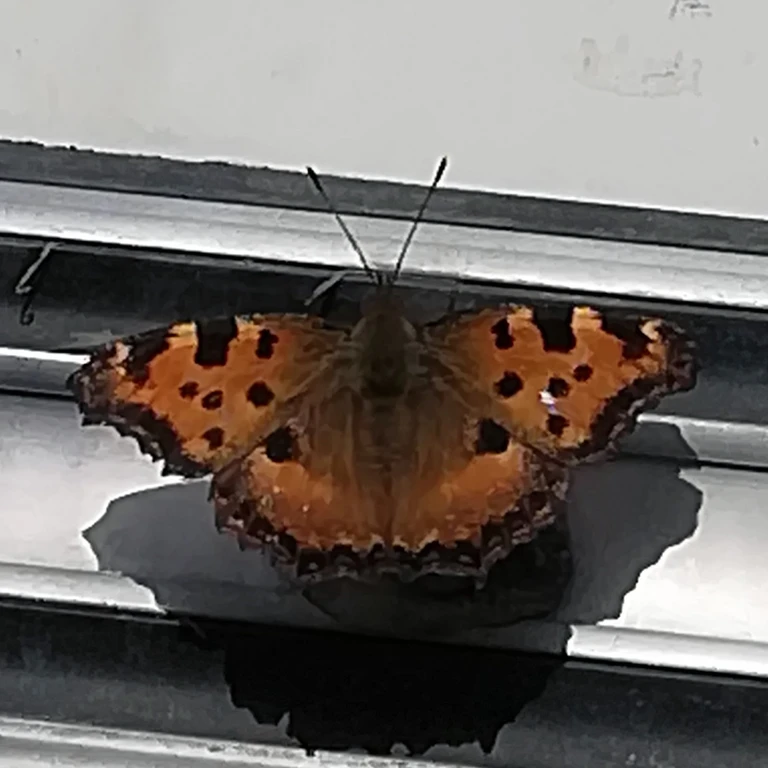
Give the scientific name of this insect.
Nymphalis polychloros
